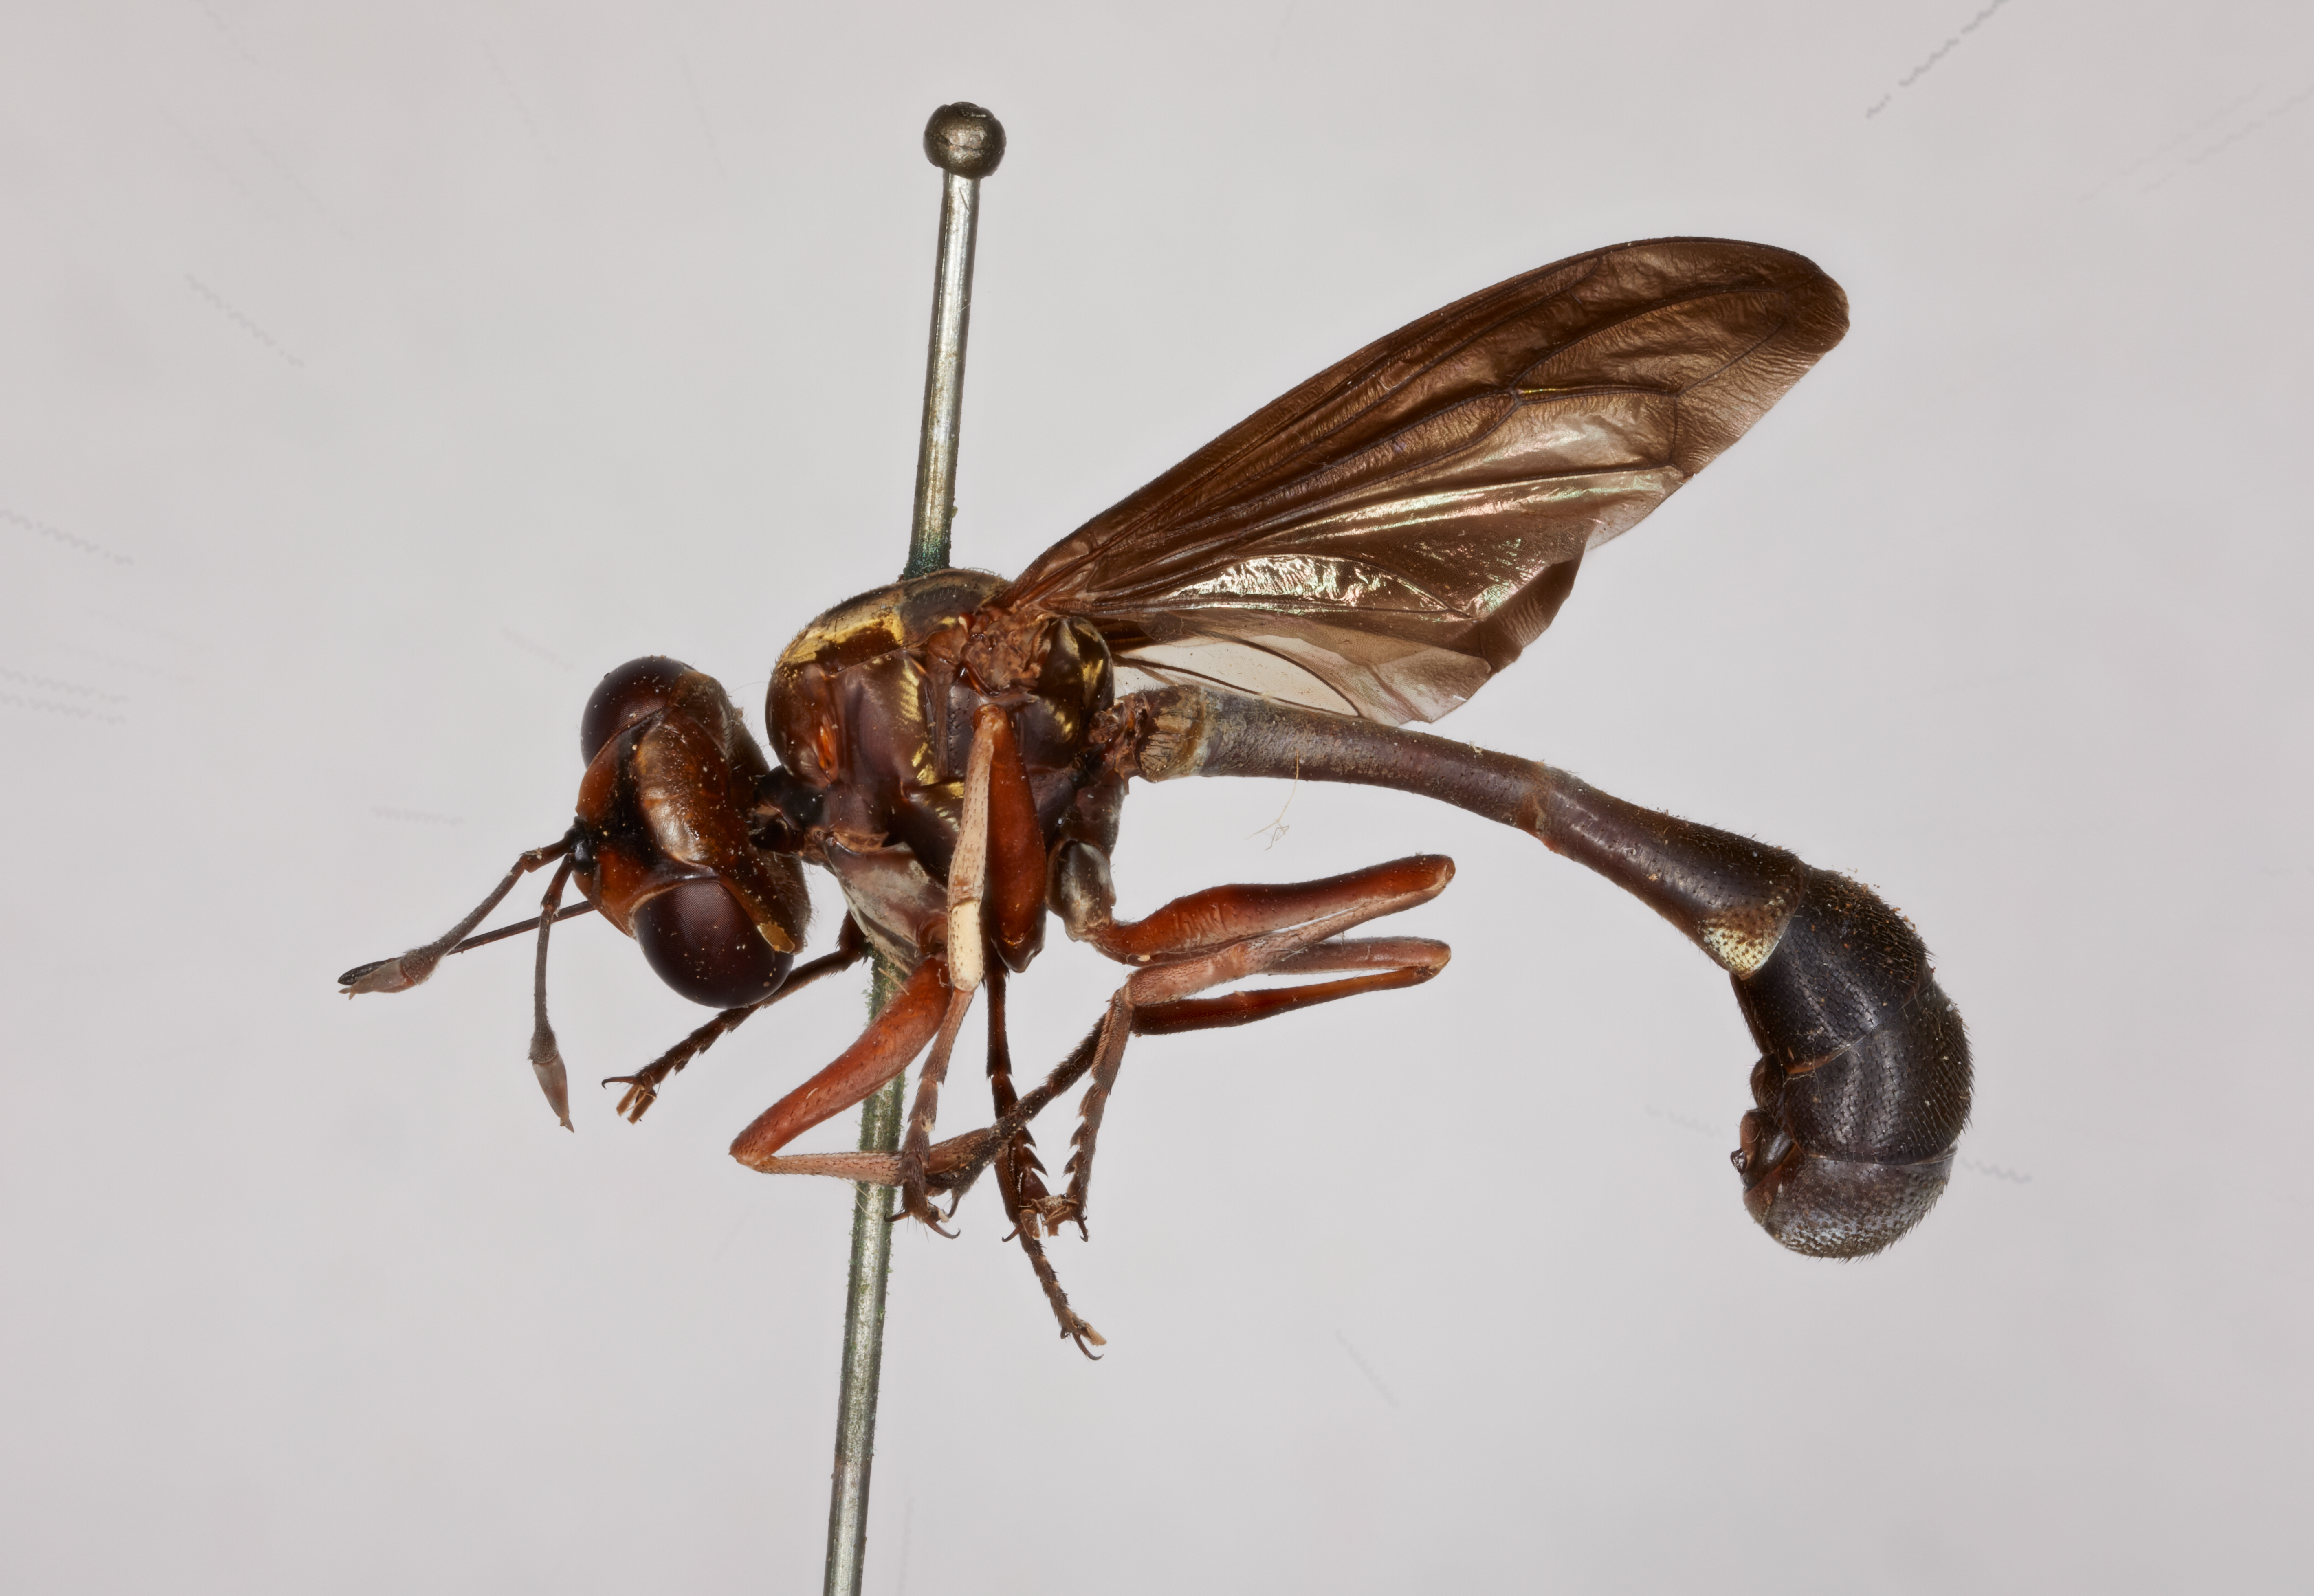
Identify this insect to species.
Physocephala philippinensis
